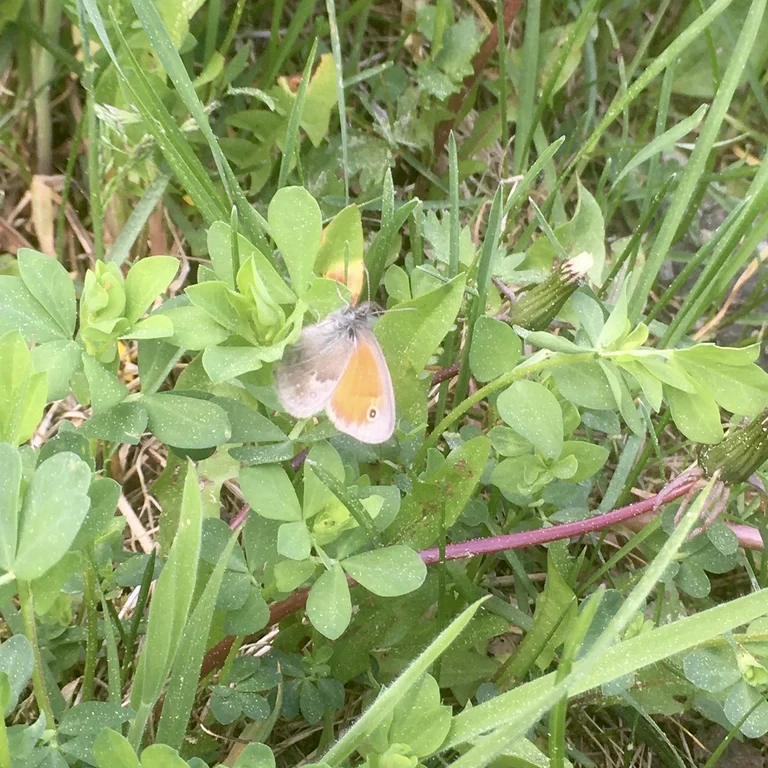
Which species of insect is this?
Coenonympha pamphilus
